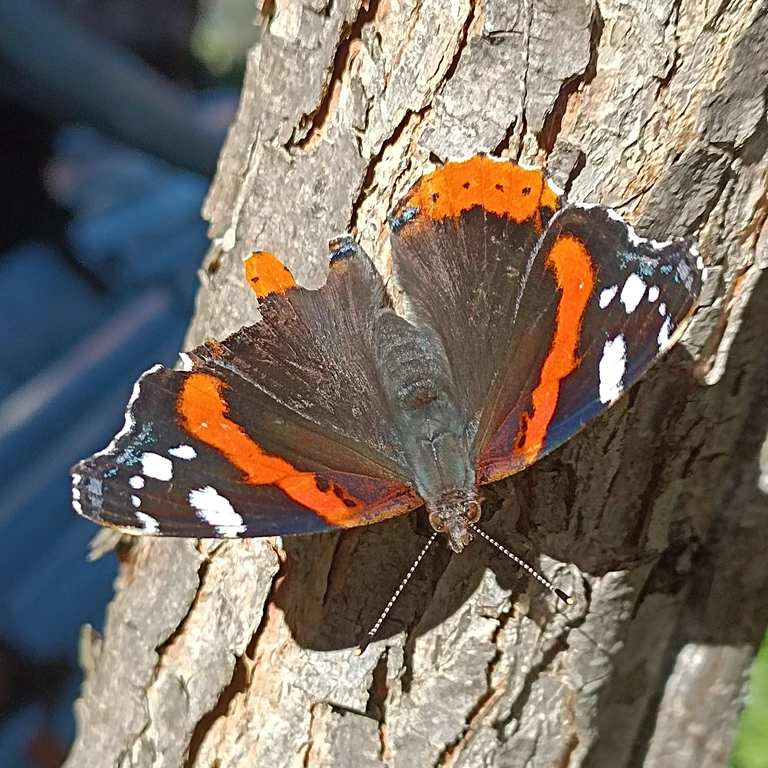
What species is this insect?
Vanessa atalanta
